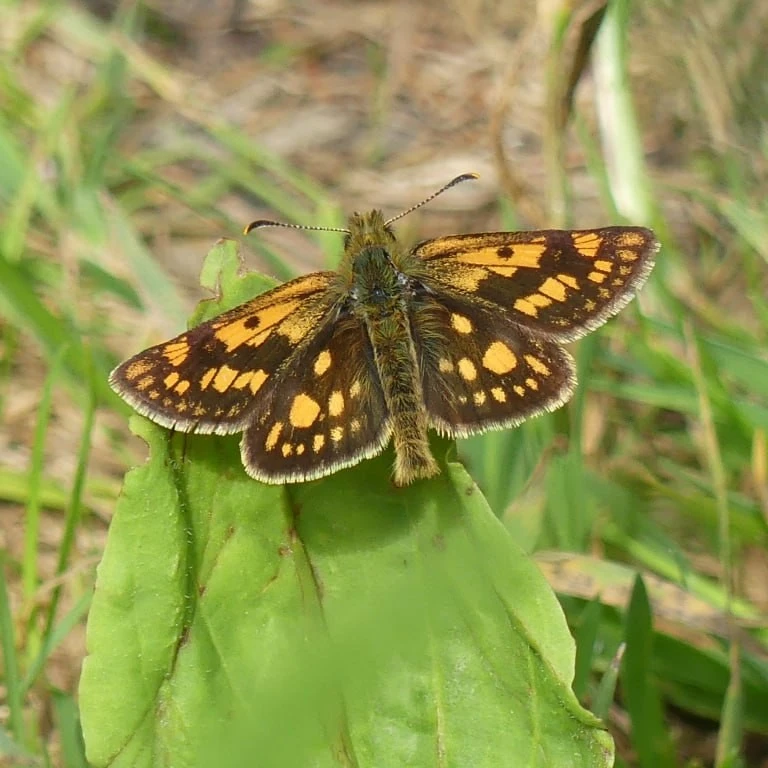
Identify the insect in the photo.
Carterocephalus palaemon
